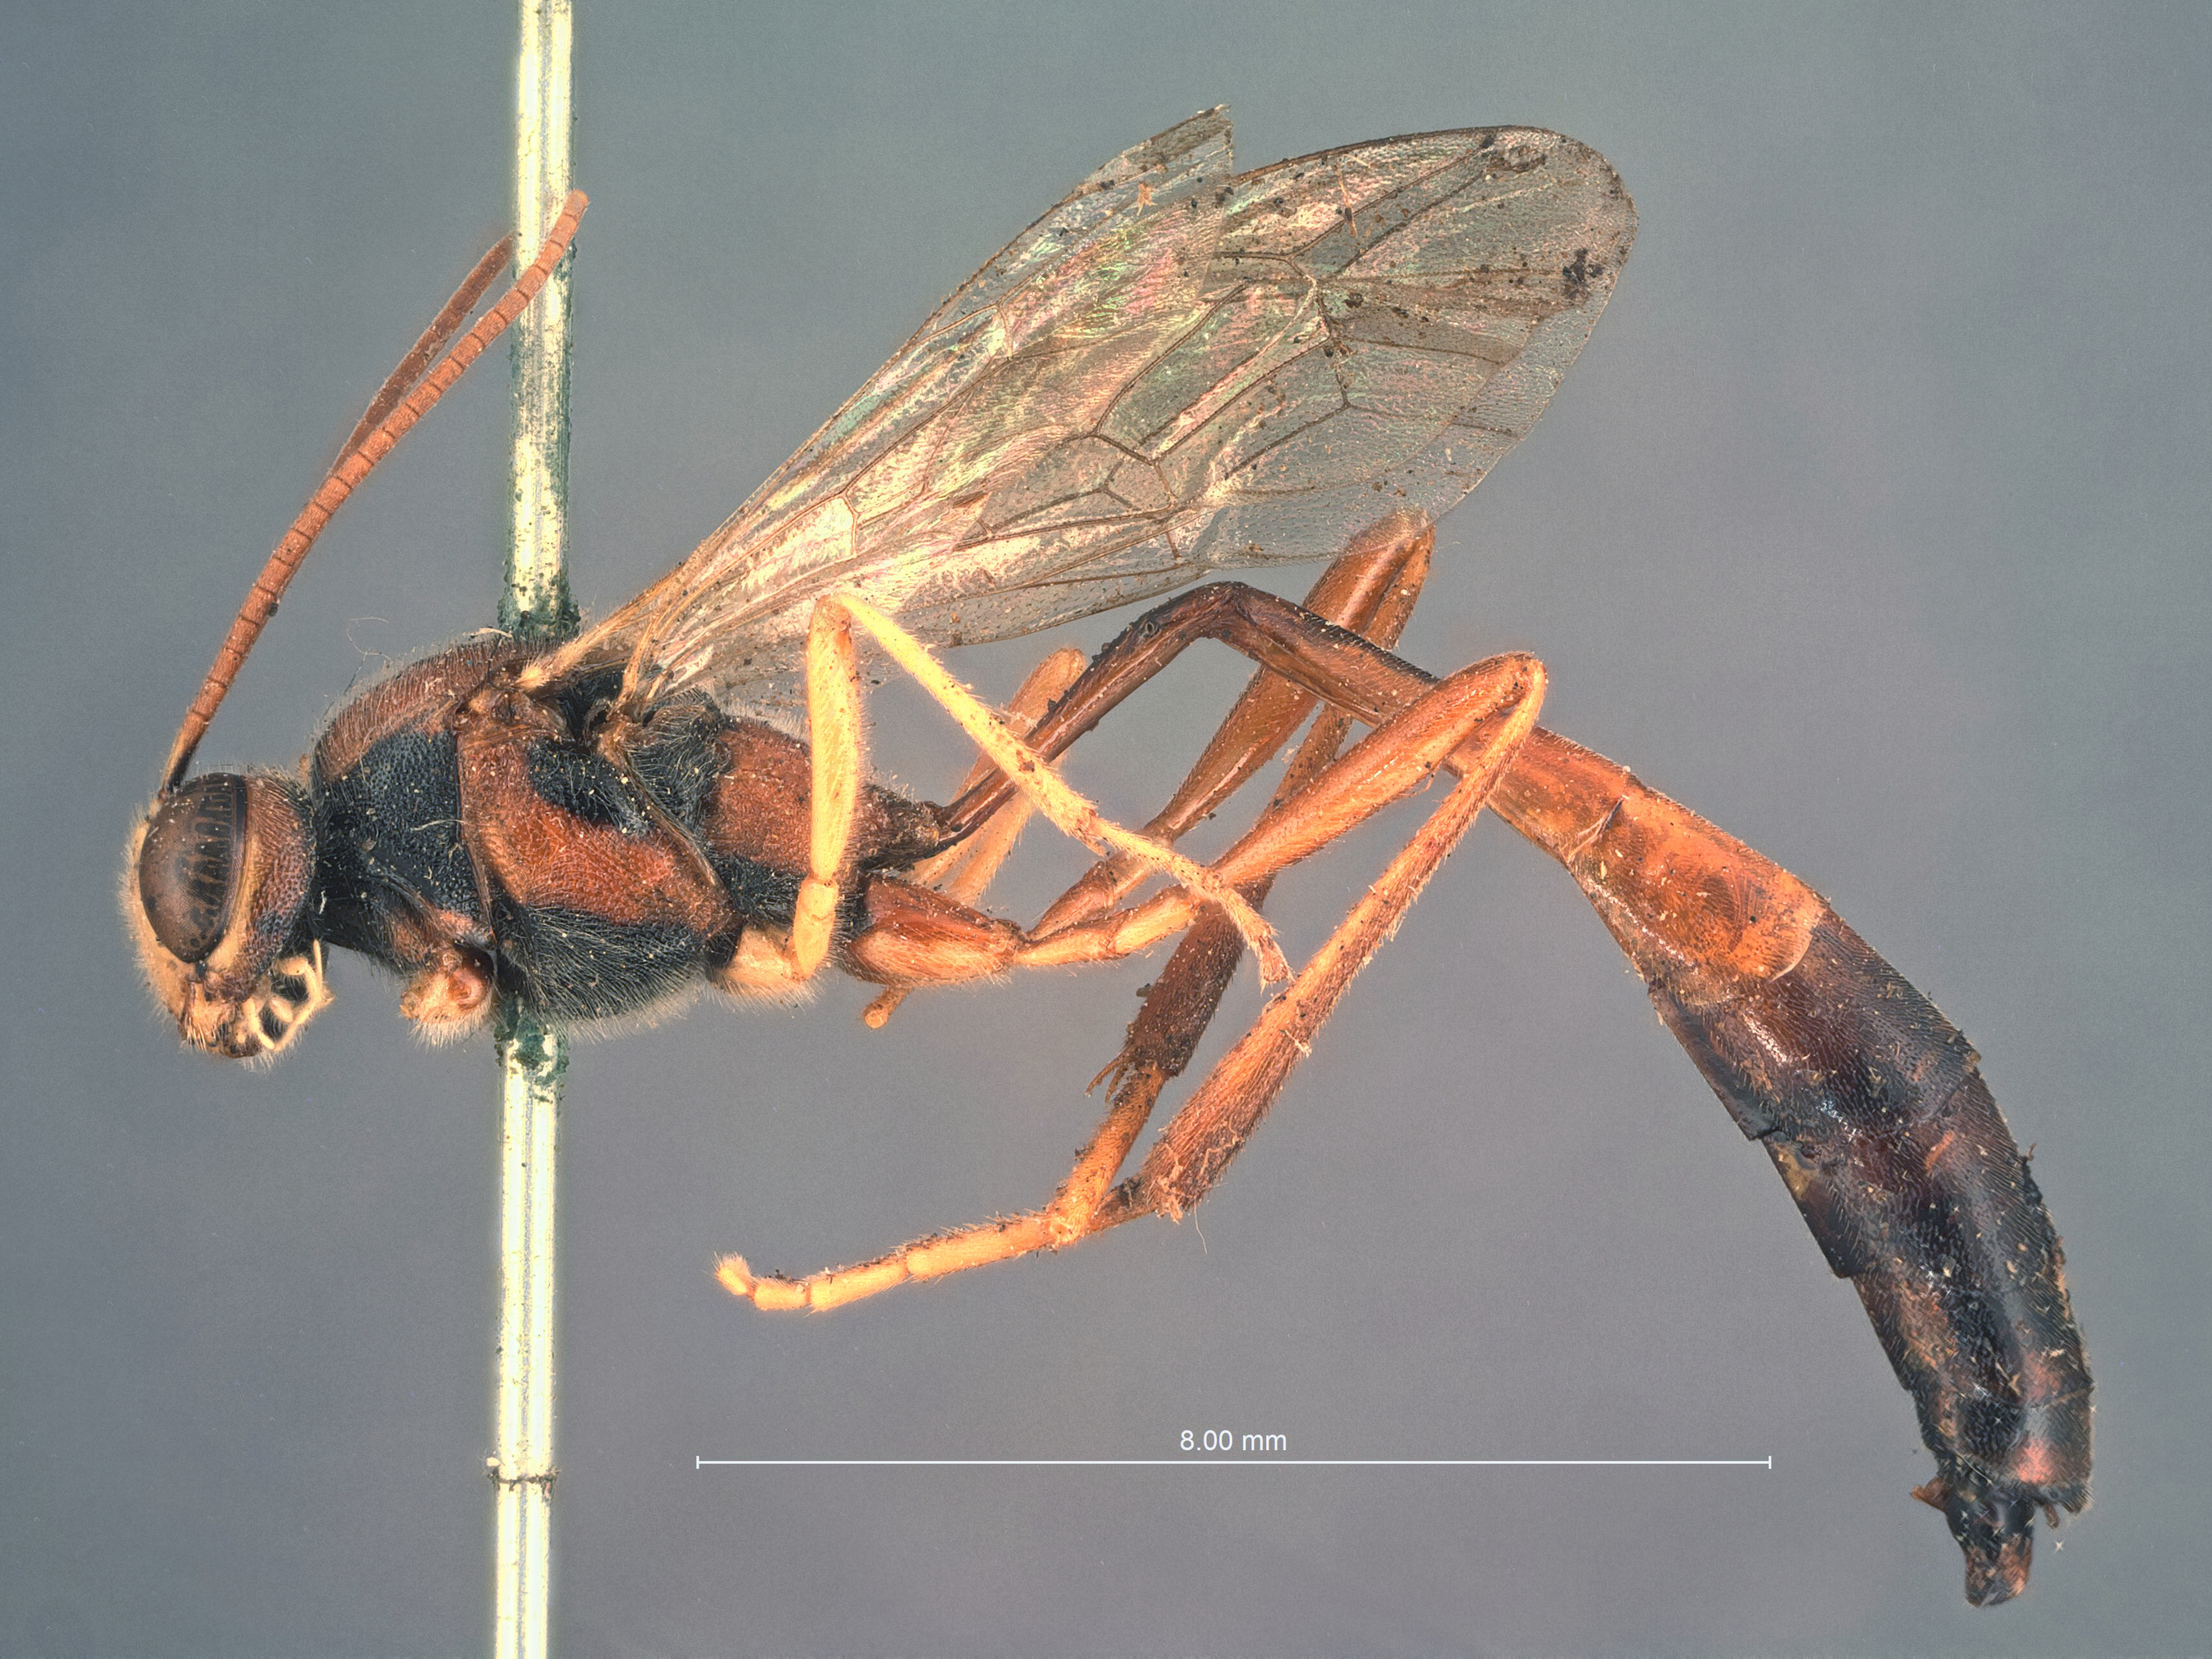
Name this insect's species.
Anomalon xanthopsis
